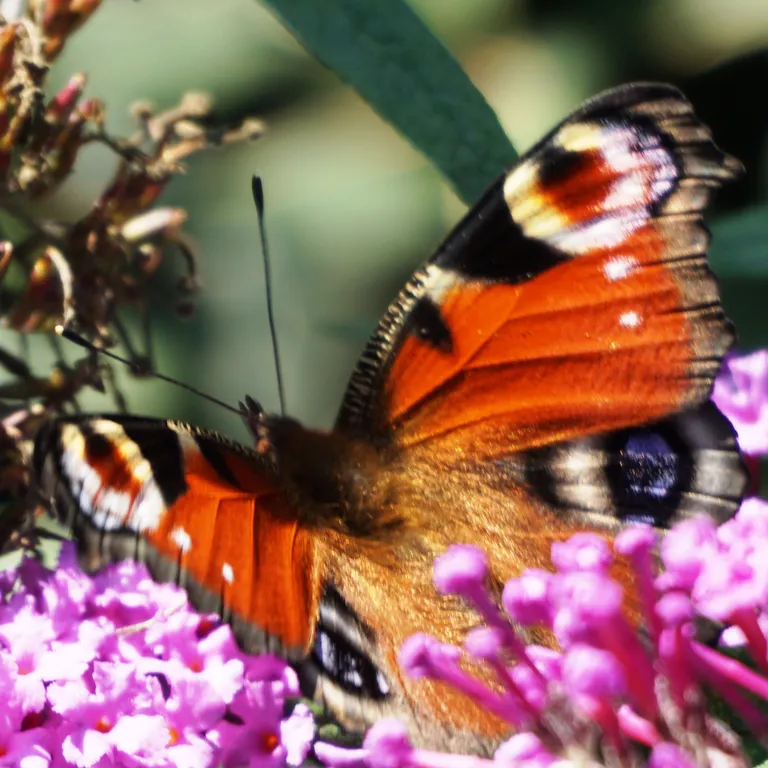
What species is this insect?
Aglais io
